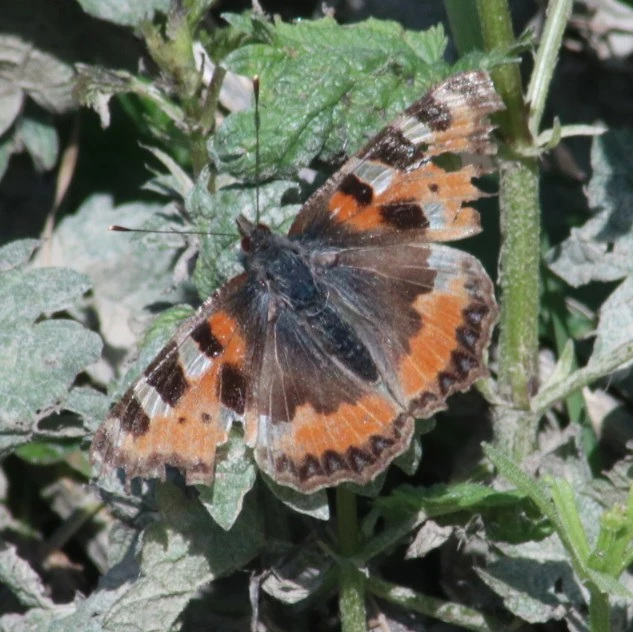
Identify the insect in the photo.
Aglais urticae
